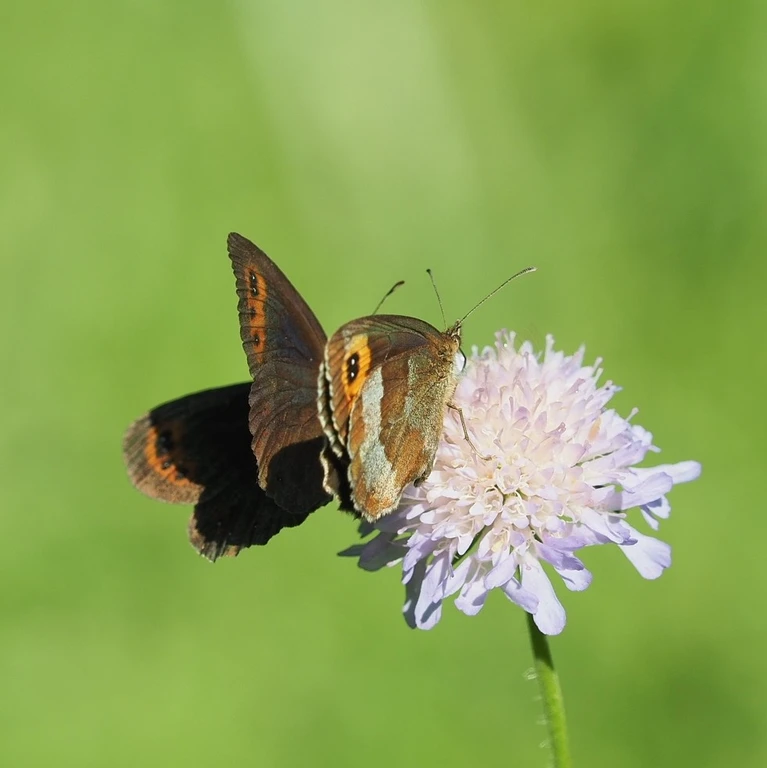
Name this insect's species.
Erebia aethiops
